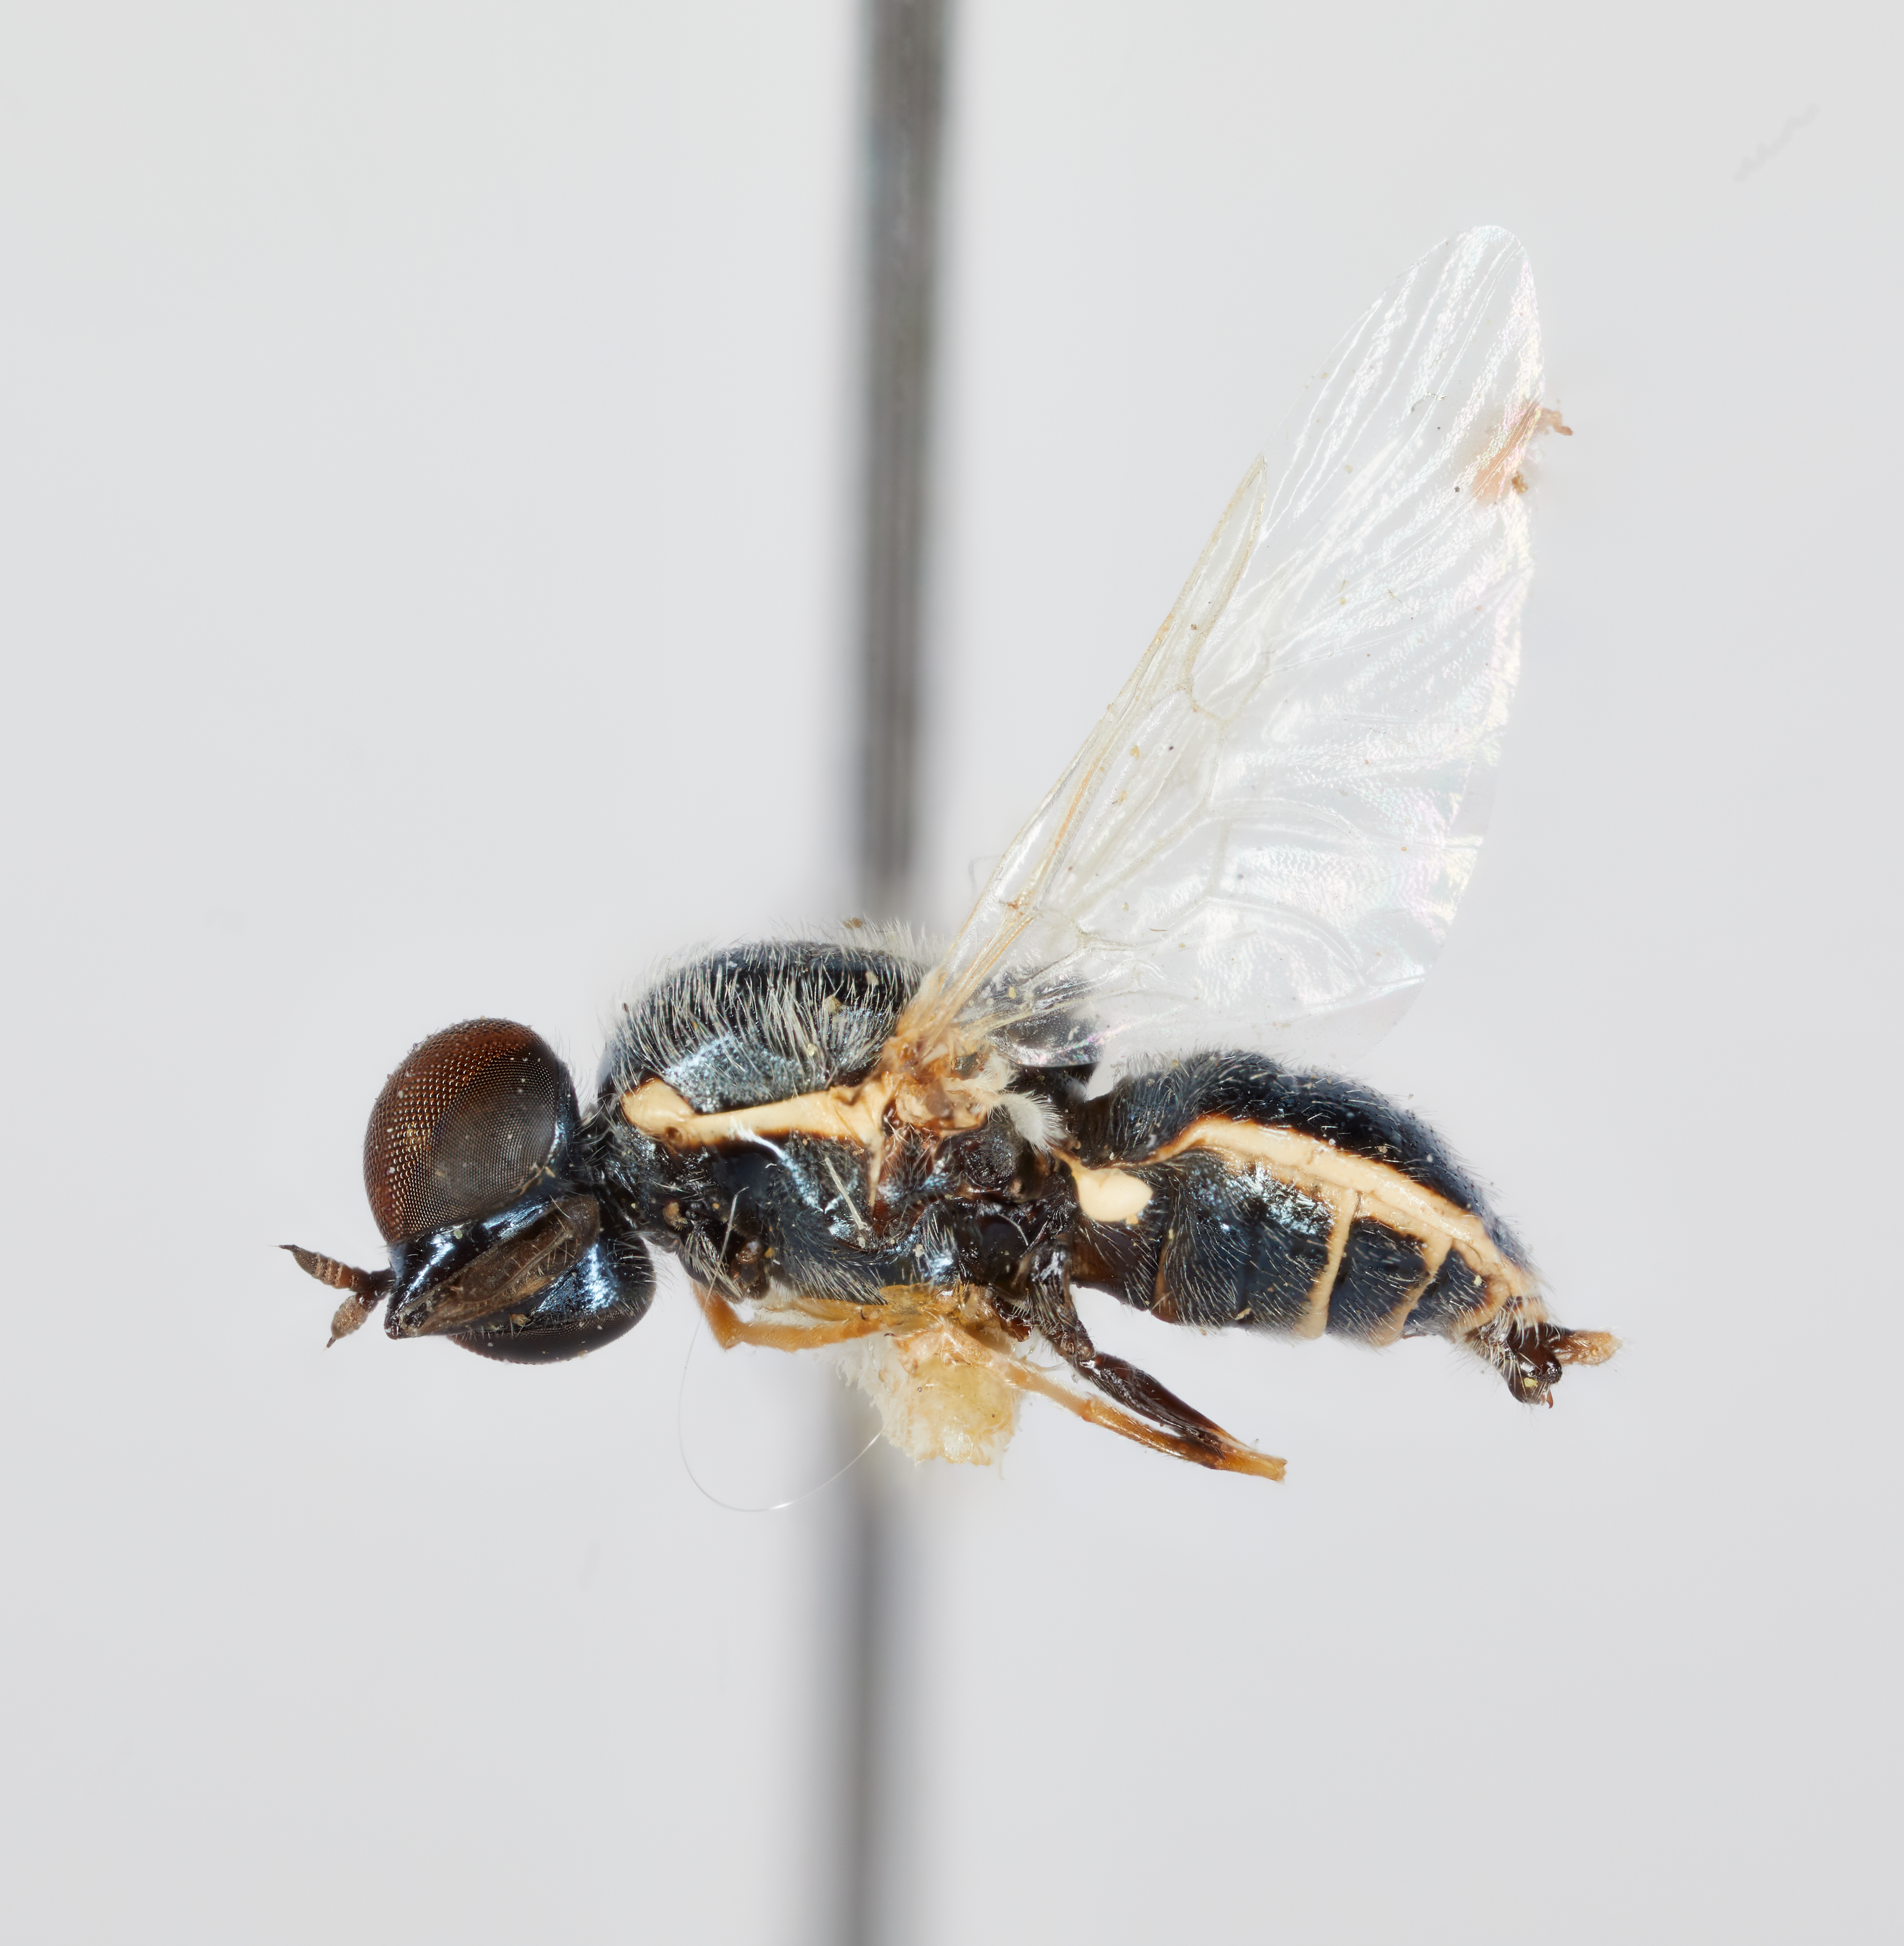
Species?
Nemotelus albimarginatus
